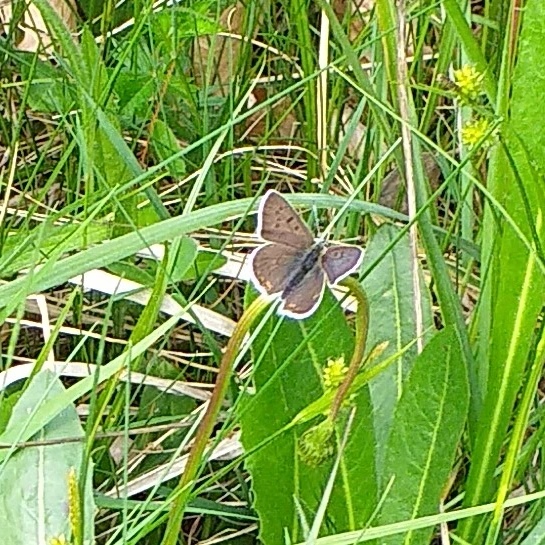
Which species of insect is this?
Lycaena tityrus (also Loweia tityrus)
